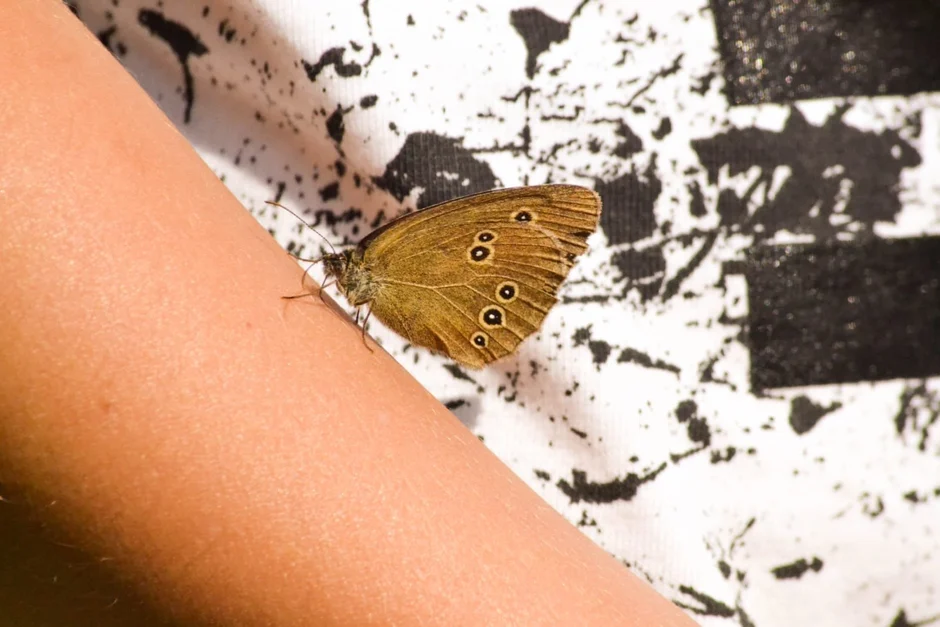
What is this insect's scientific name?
Aphantopus hyperantus
